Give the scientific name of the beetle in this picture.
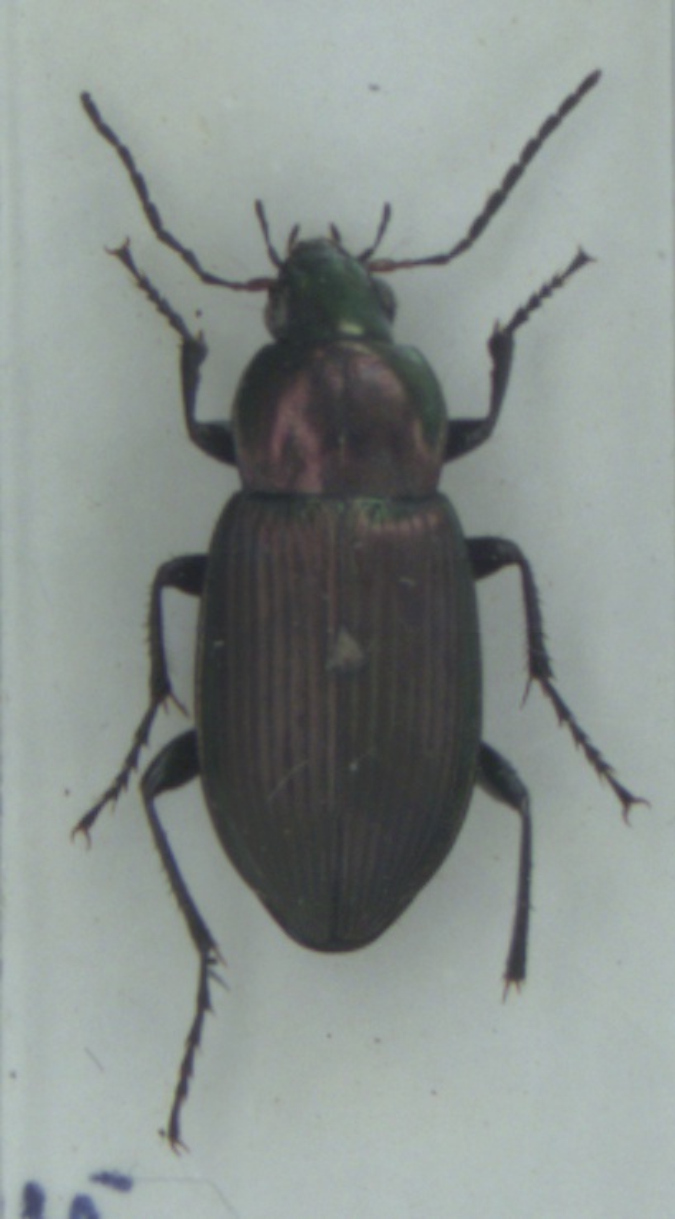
Poecilus cupreus
